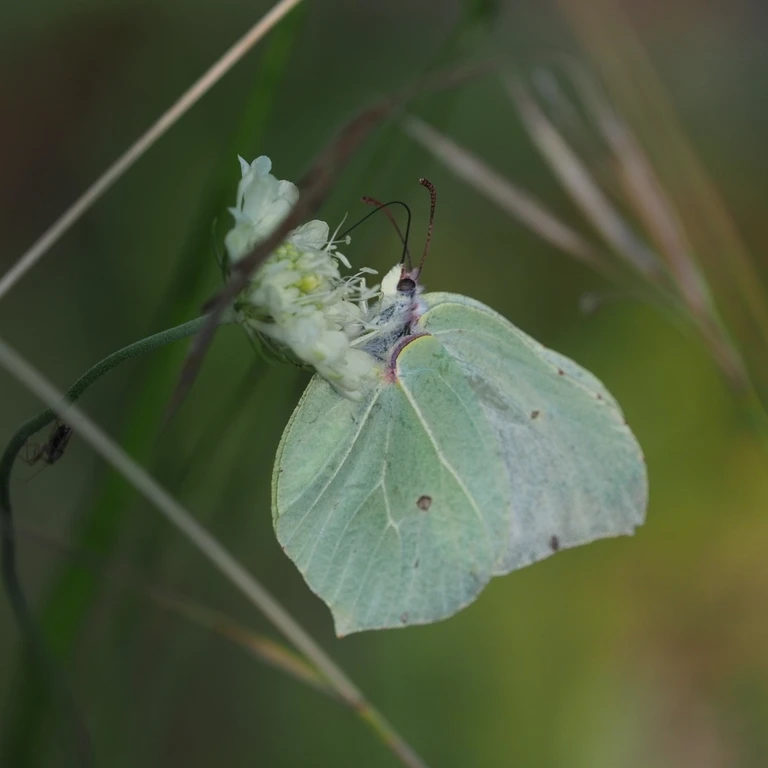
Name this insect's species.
Gonepteryx rhamni
